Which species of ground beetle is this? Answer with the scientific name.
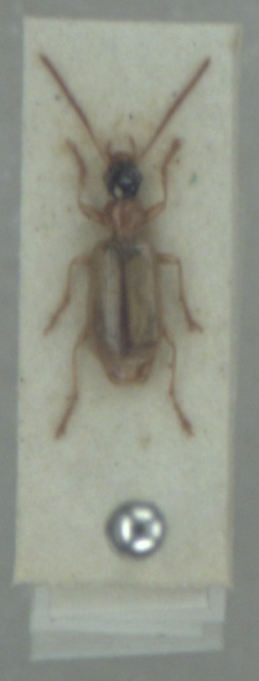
Demetrias atricapillus
